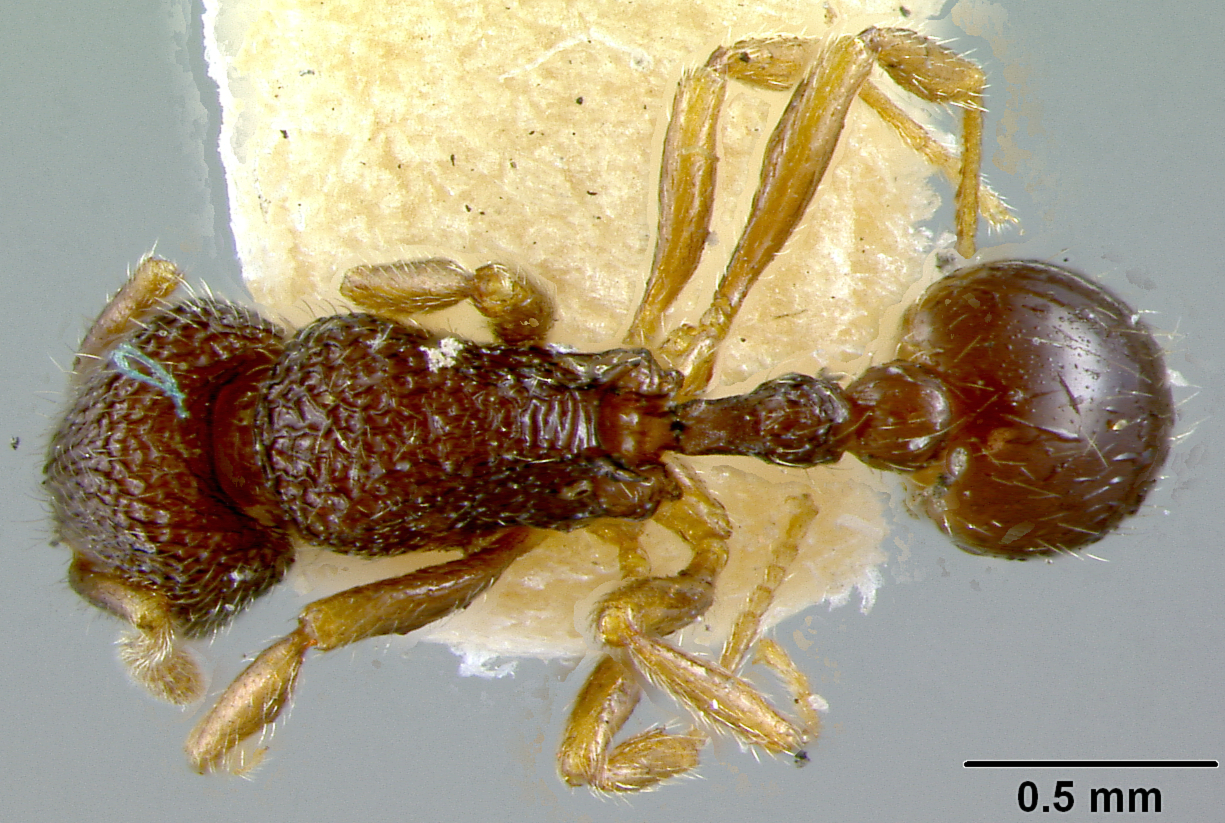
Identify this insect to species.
Rogeria belti
